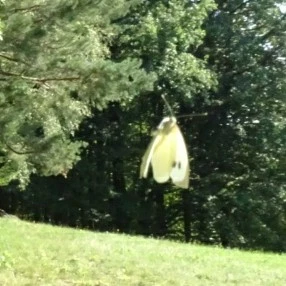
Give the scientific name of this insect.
Pieris brassicae
